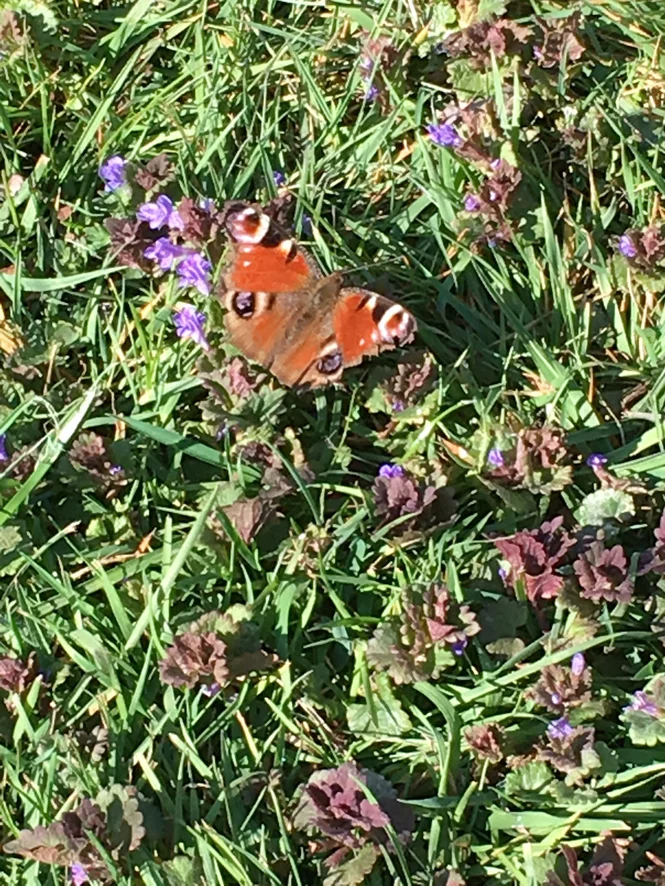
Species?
Aglais io
